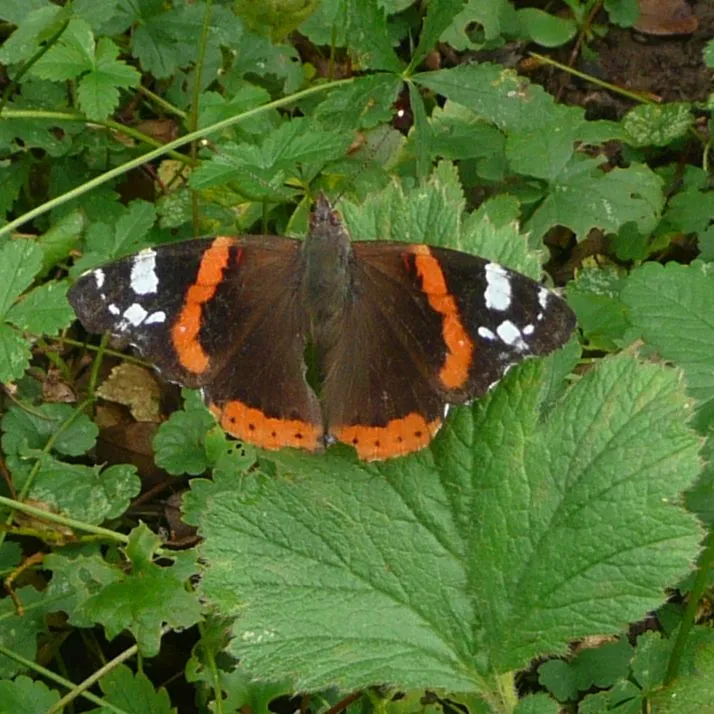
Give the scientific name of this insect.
Vanessa atalanta
